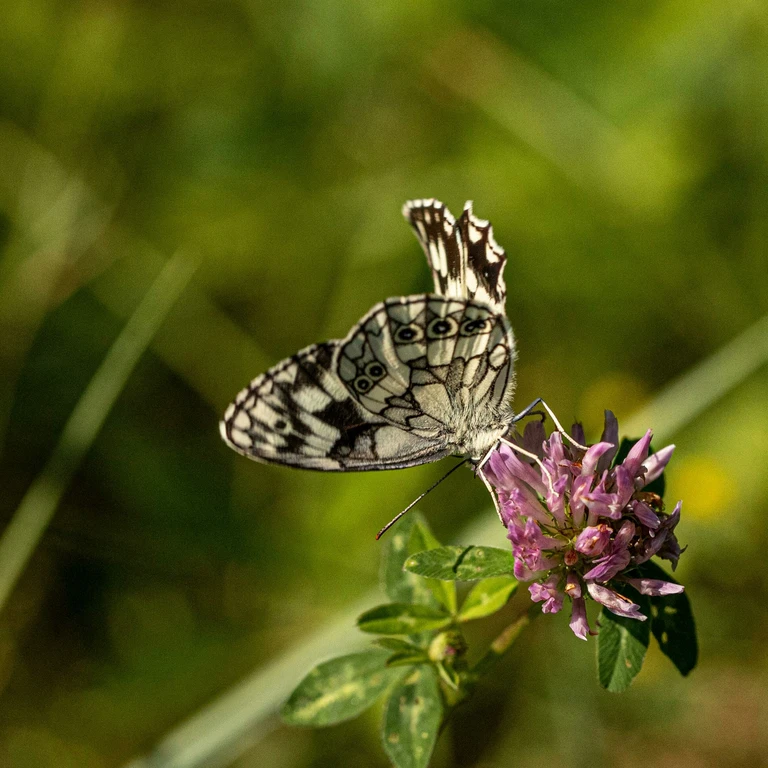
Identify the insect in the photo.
Melanargia galathea
